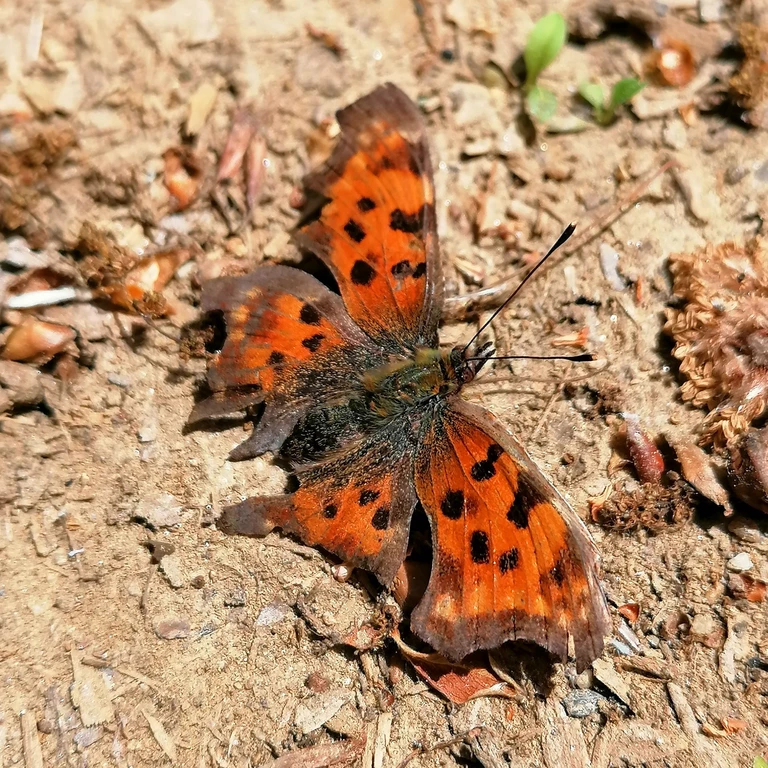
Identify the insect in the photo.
Polygonia c-album
